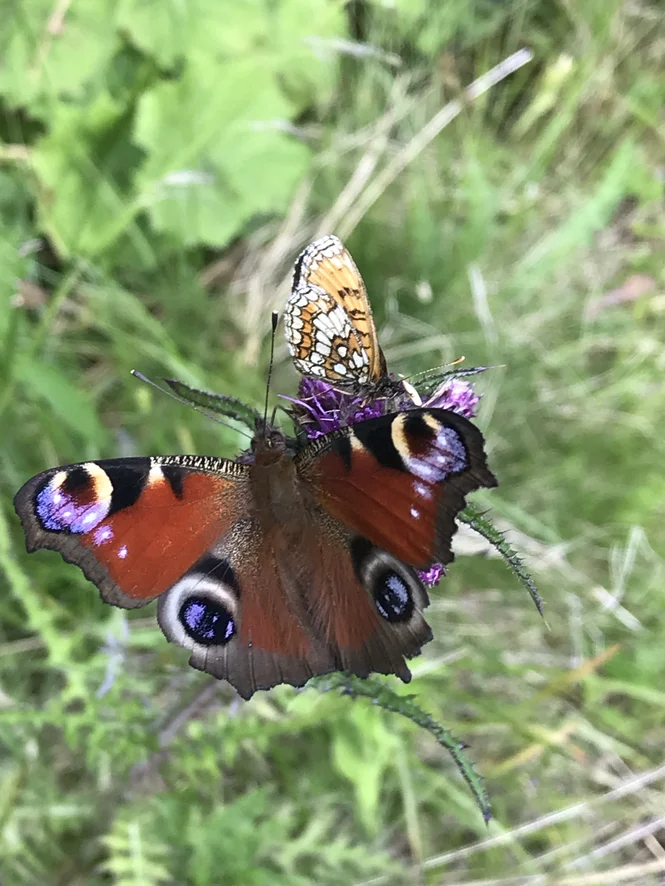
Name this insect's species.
Aglais io
